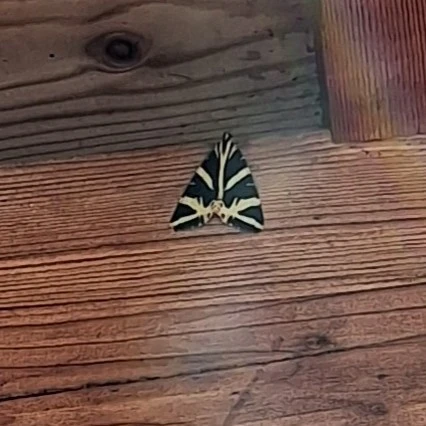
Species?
Euplagia quadripunctaria
